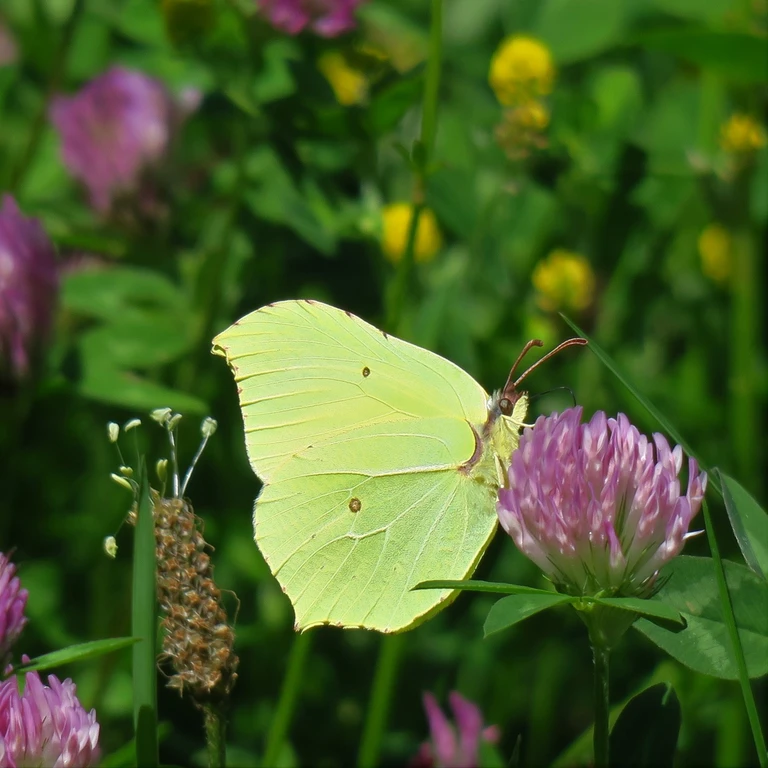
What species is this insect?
Gonepteryx rhamni
